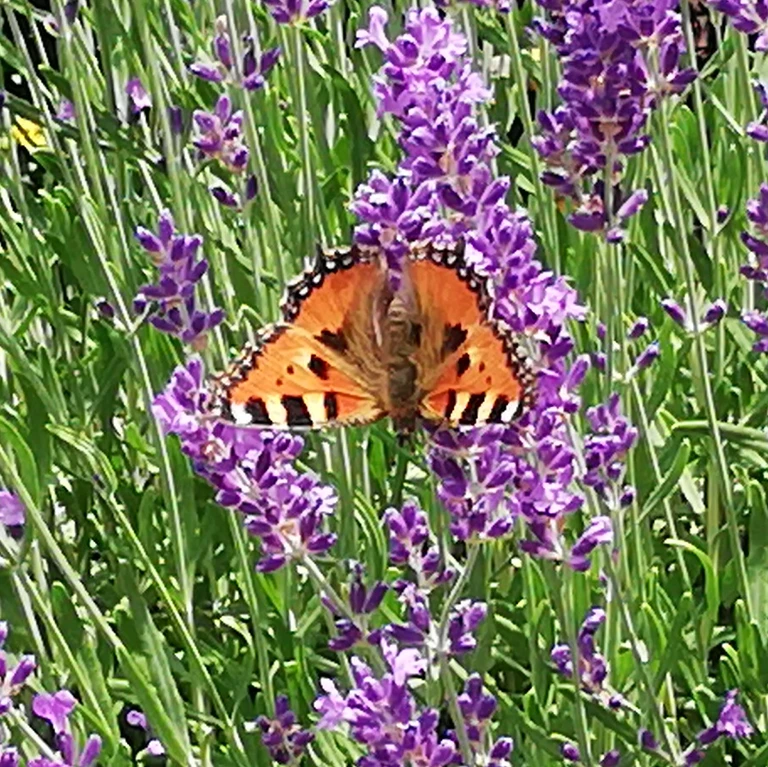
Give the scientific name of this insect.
Aglais urticae
